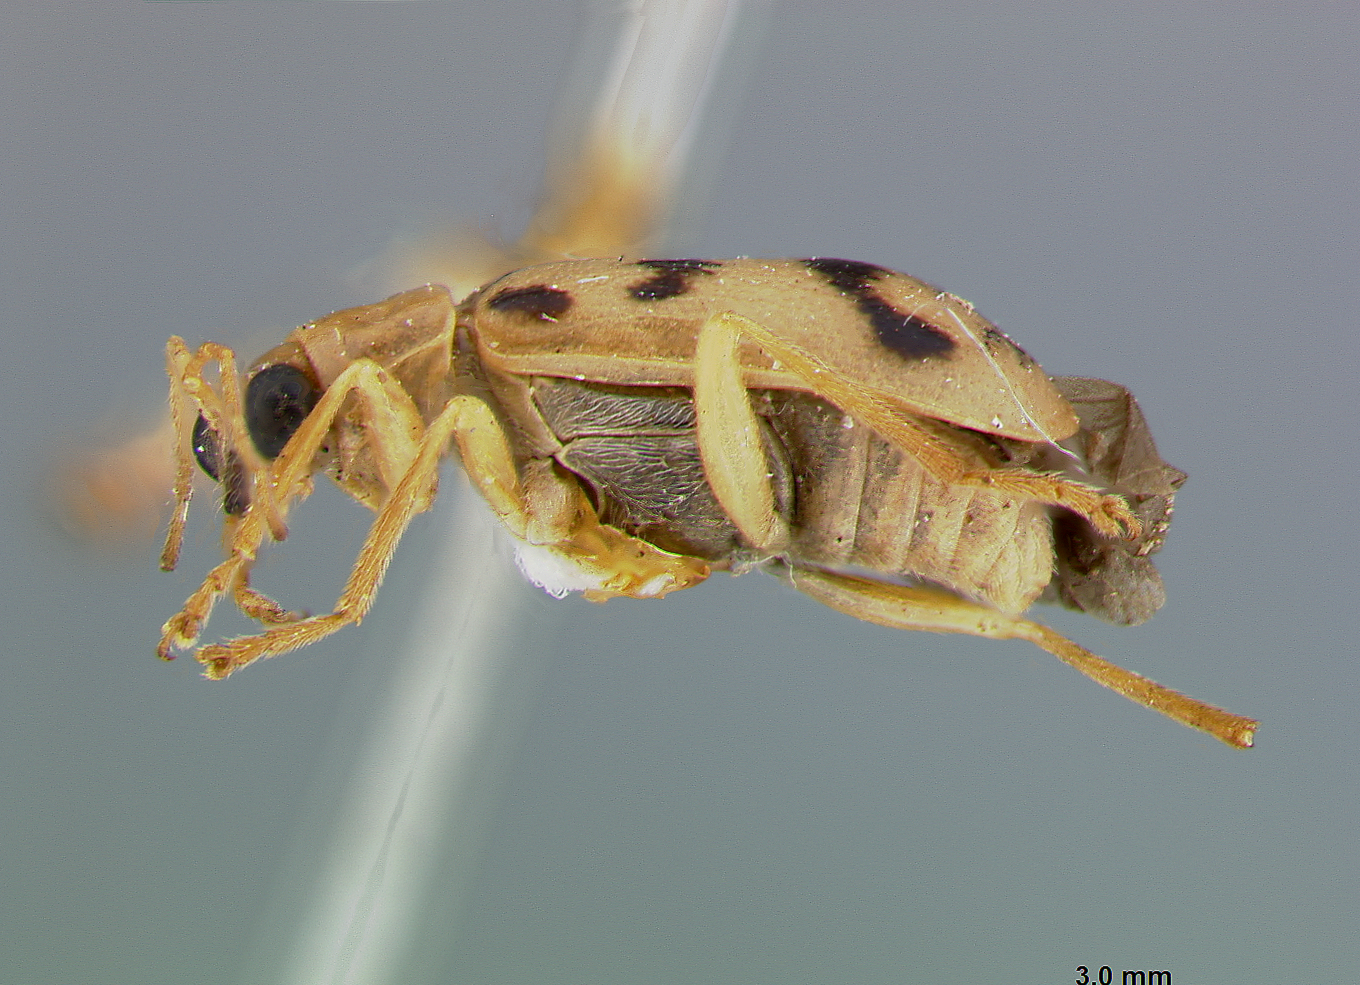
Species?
Neobrotica meridensis
